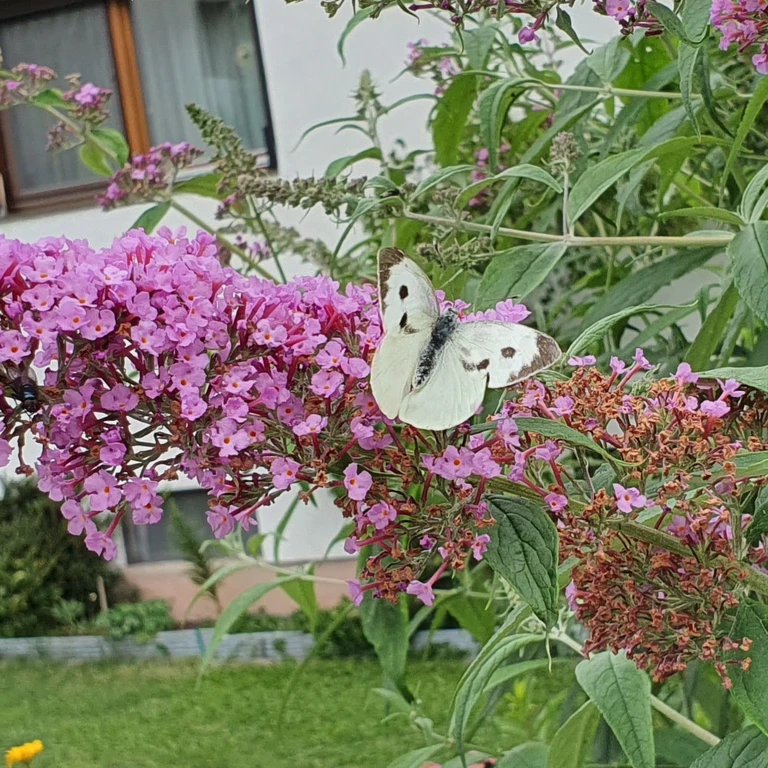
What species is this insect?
Pieris brassicae
